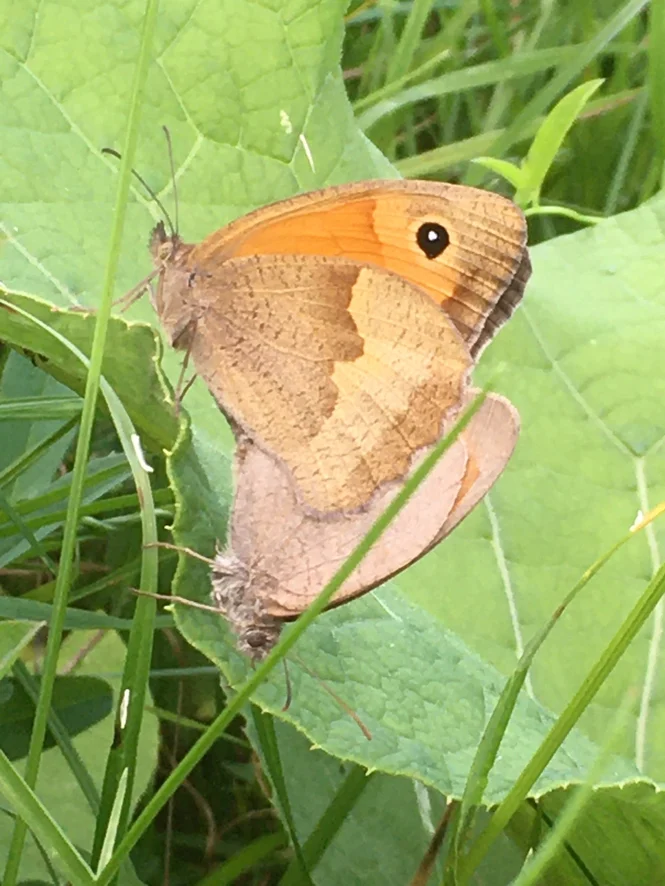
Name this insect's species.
Maniola jurtina
